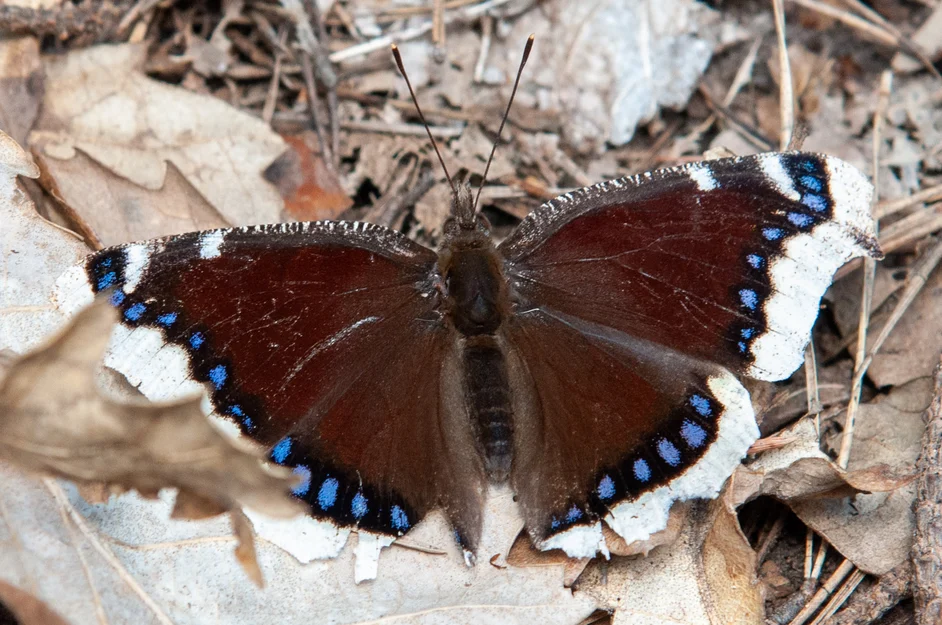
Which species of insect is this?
Nymphalis antiopa
